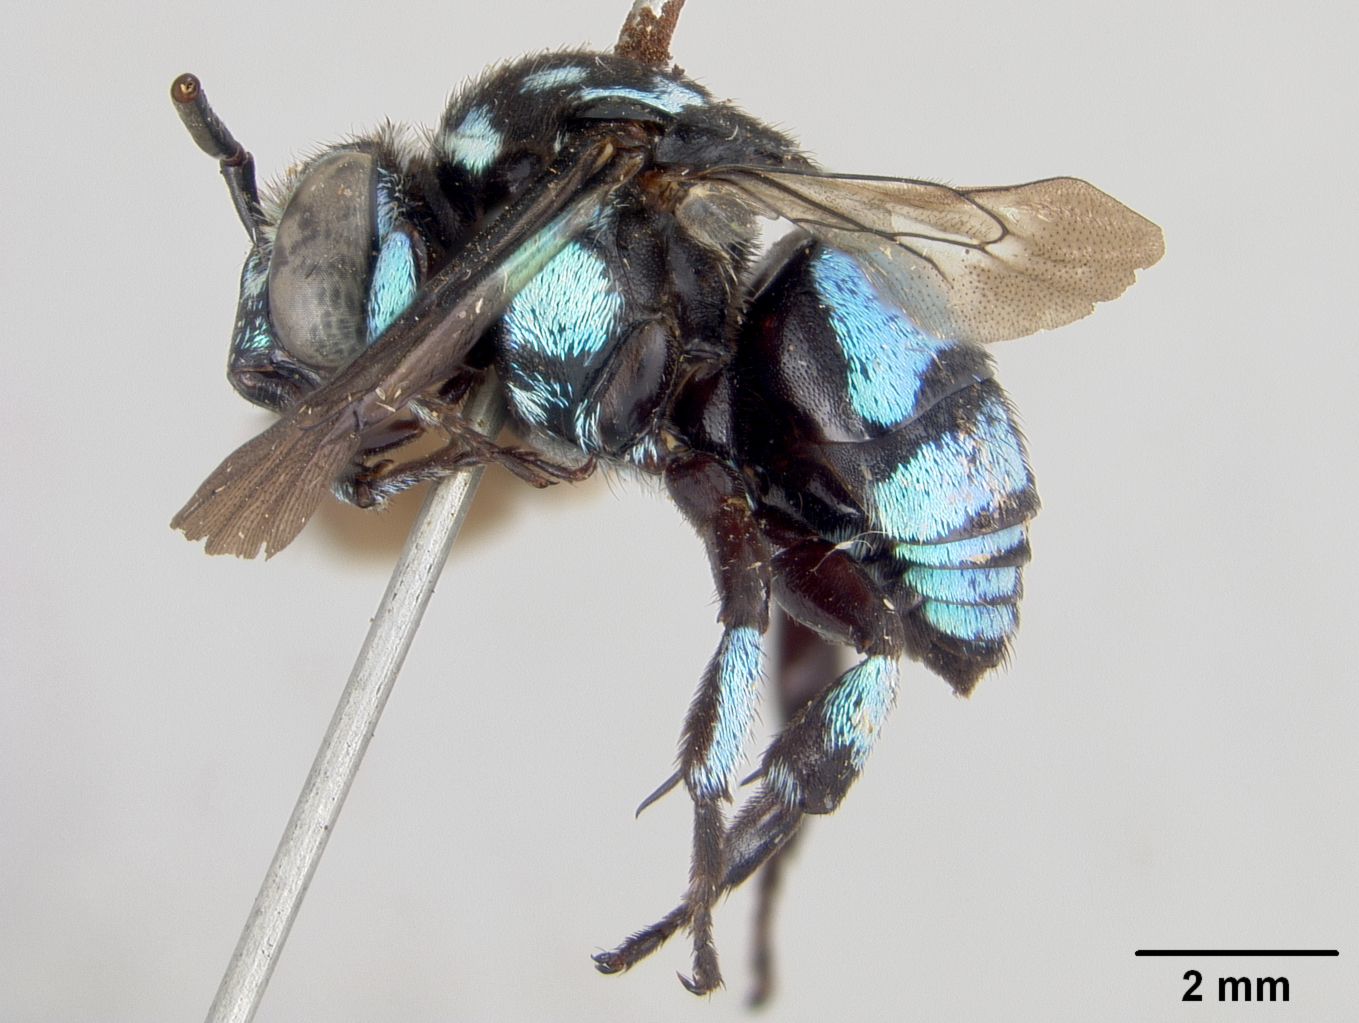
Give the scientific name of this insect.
Crocisa crucifera
